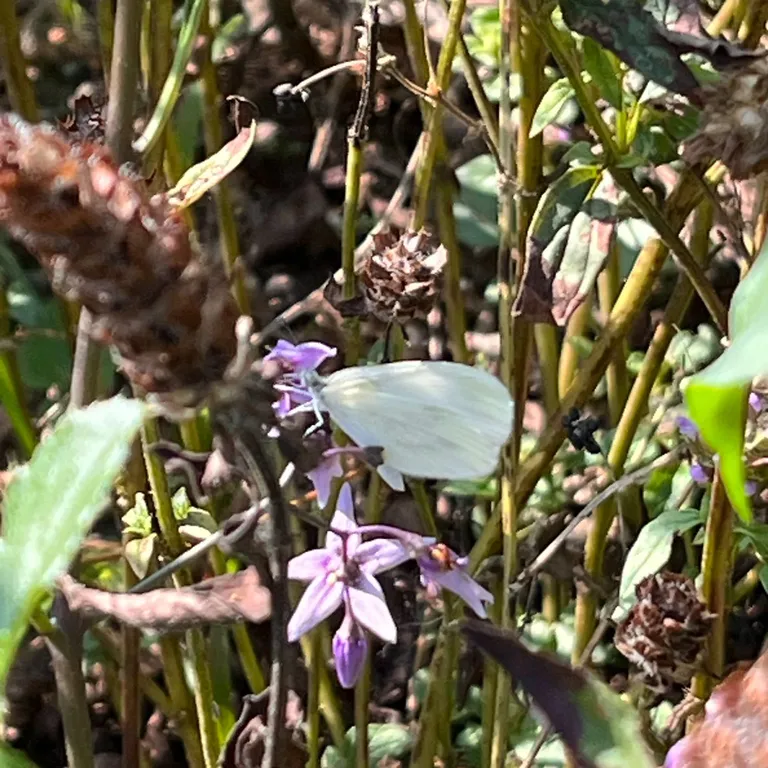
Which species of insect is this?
Leptidea sinapis/juvernica
